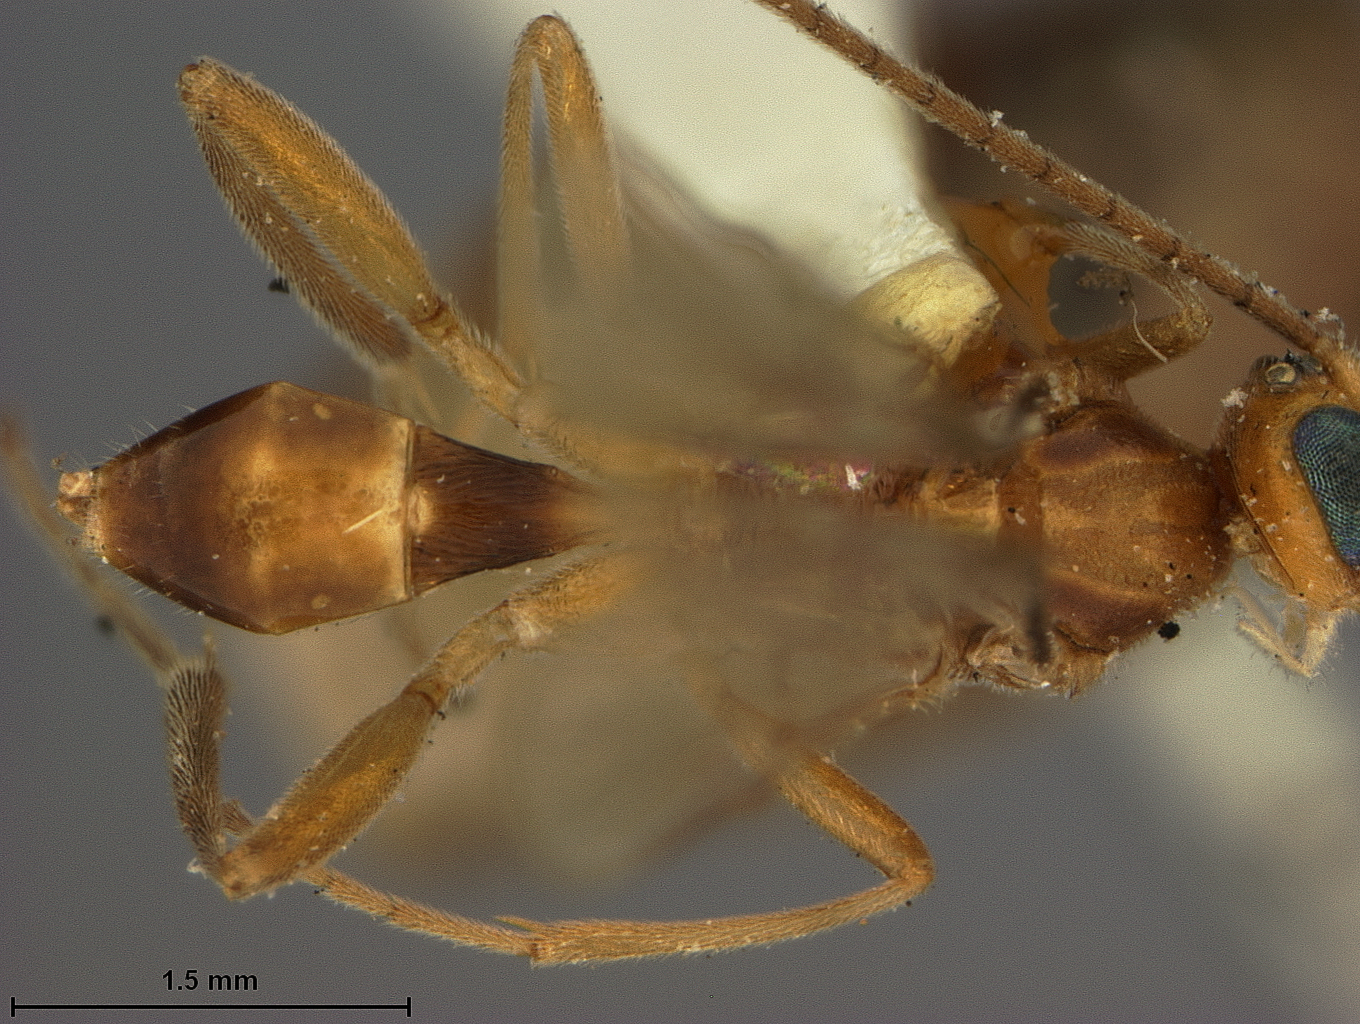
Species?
Meteorus floridanus
